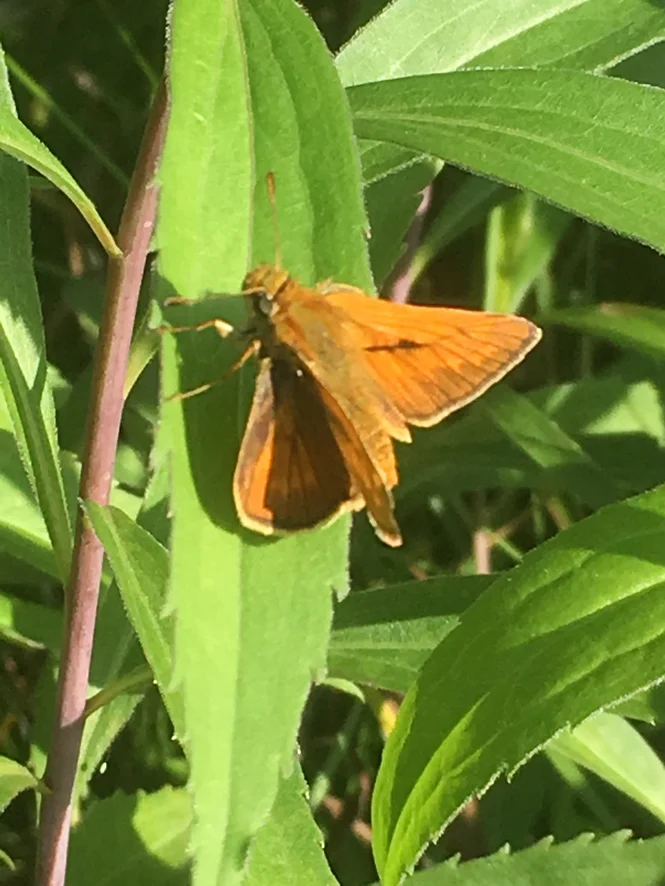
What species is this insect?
Ochlodes sylvanus (also Ochlodes venata)
